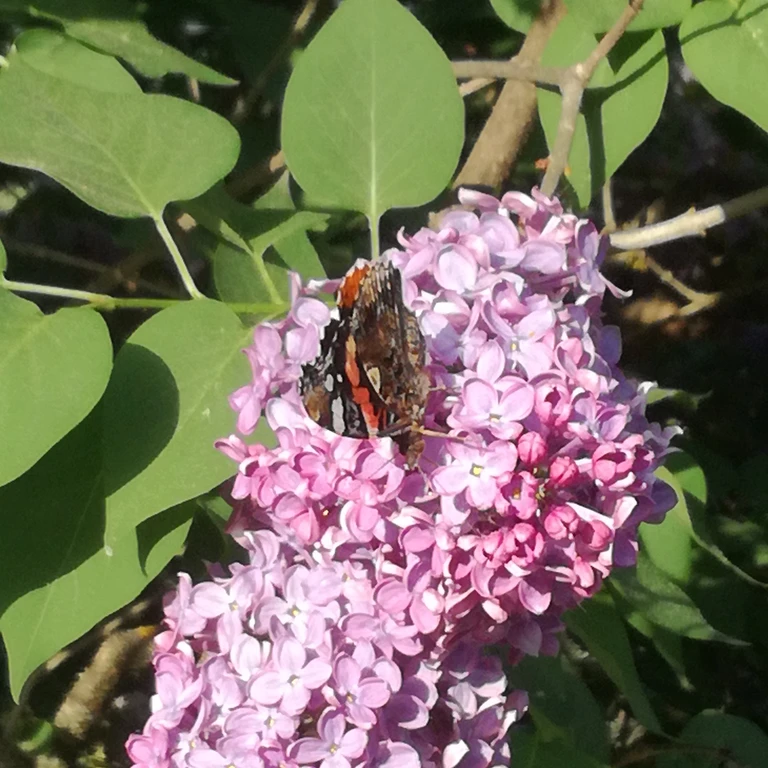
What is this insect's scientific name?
Vanessa atalanta
